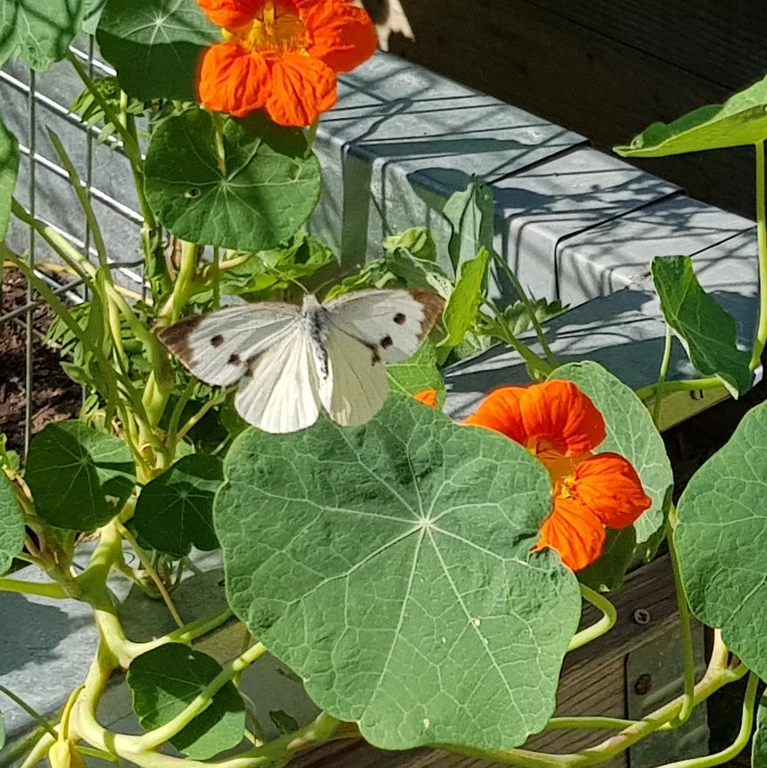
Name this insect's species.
Pieris brassicae
